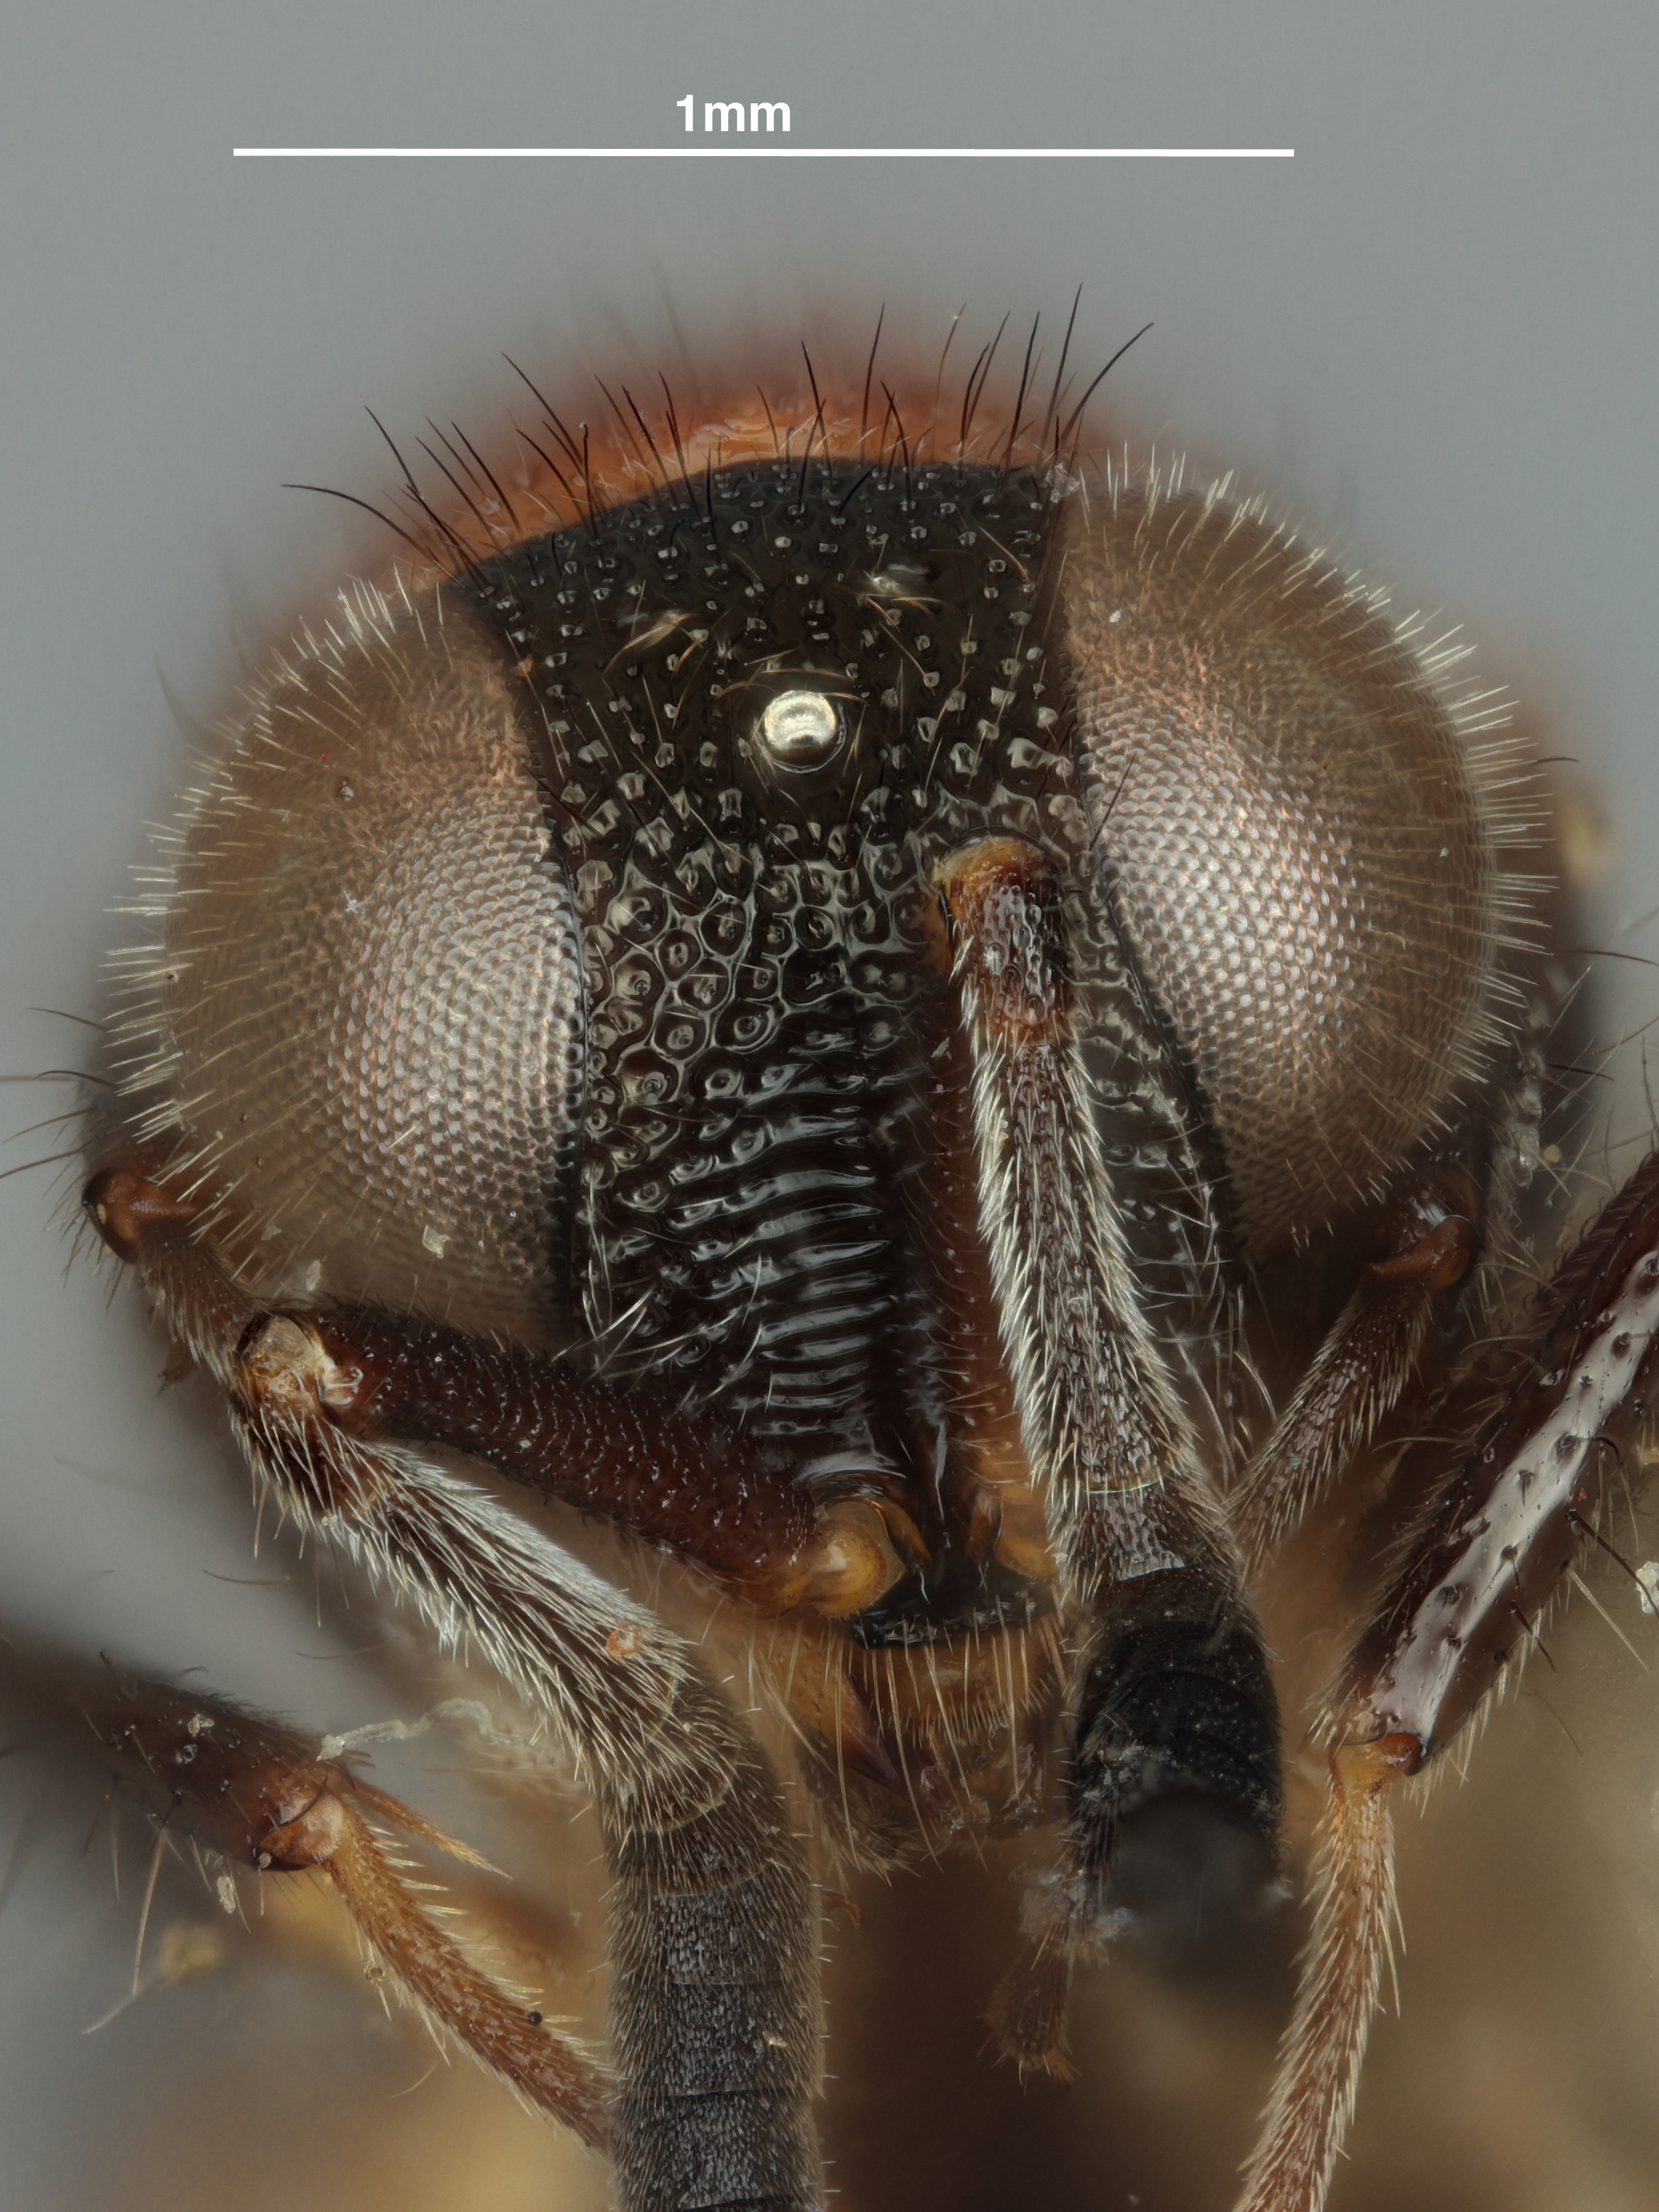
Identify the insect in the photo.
Serendibula paradoxa
